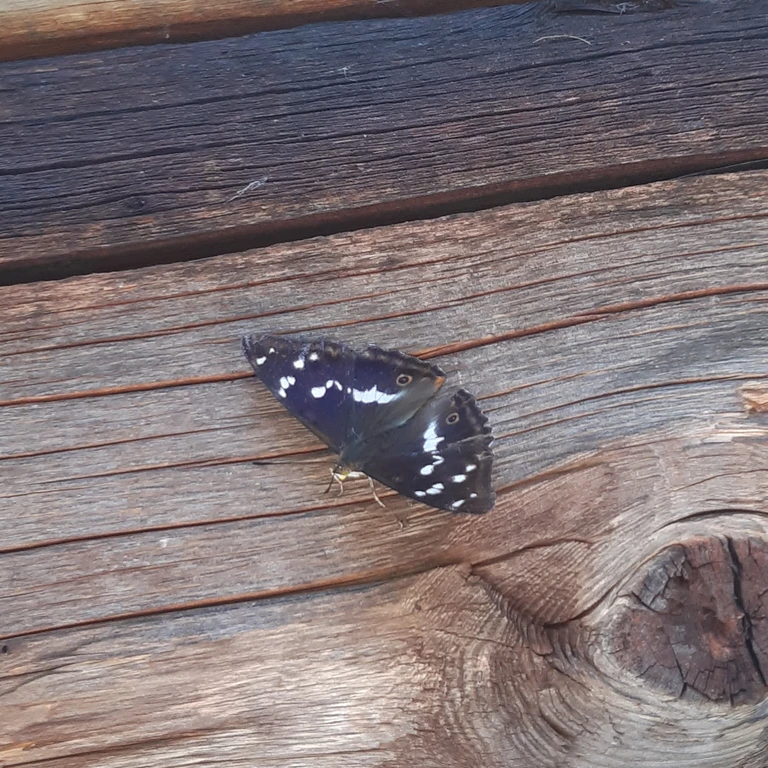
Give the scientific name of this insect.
Apatura iris
